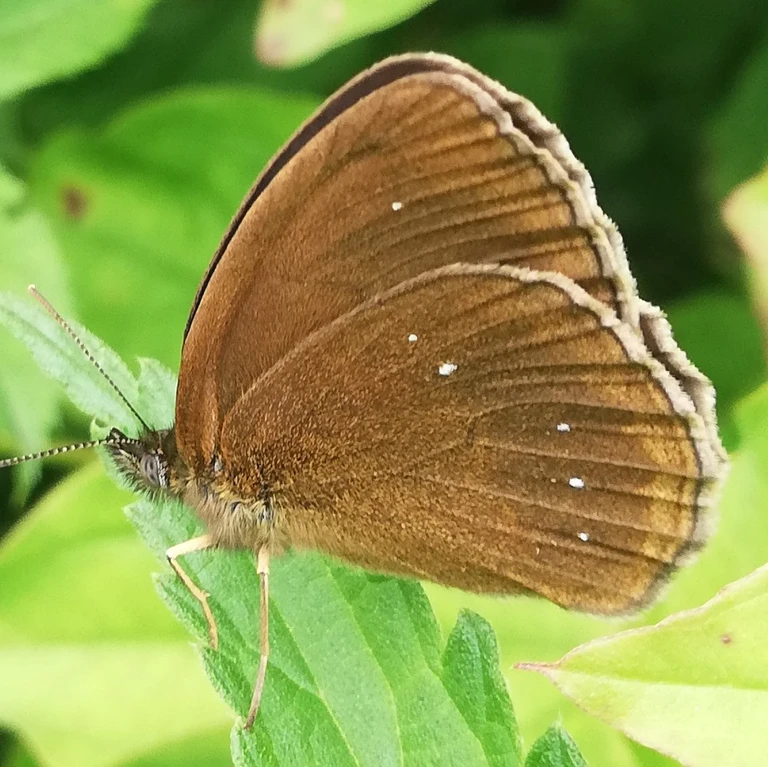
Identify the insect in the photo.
Aphantopus hyperantus
